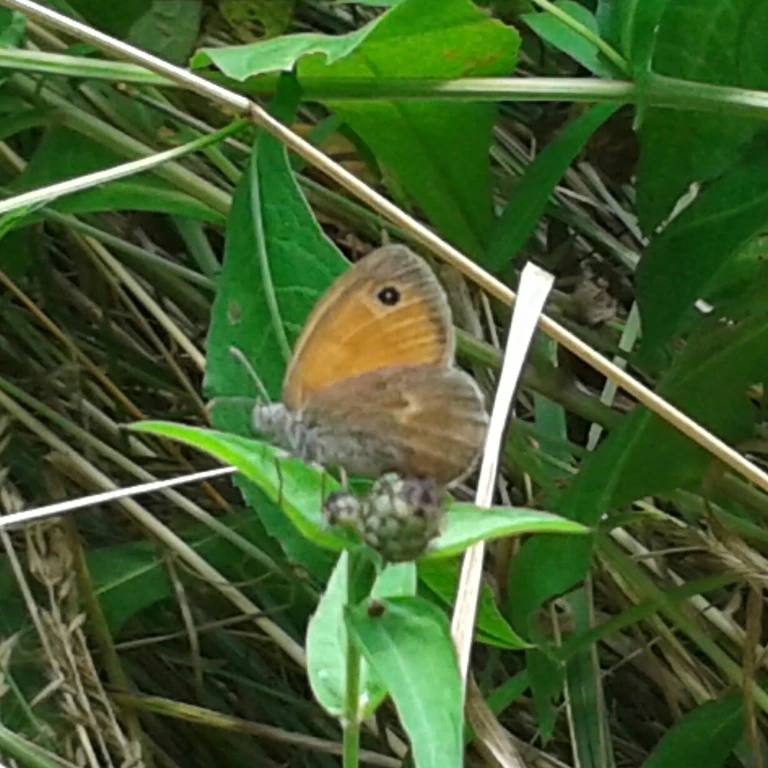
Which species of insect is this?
Coenonympha pamphilus
